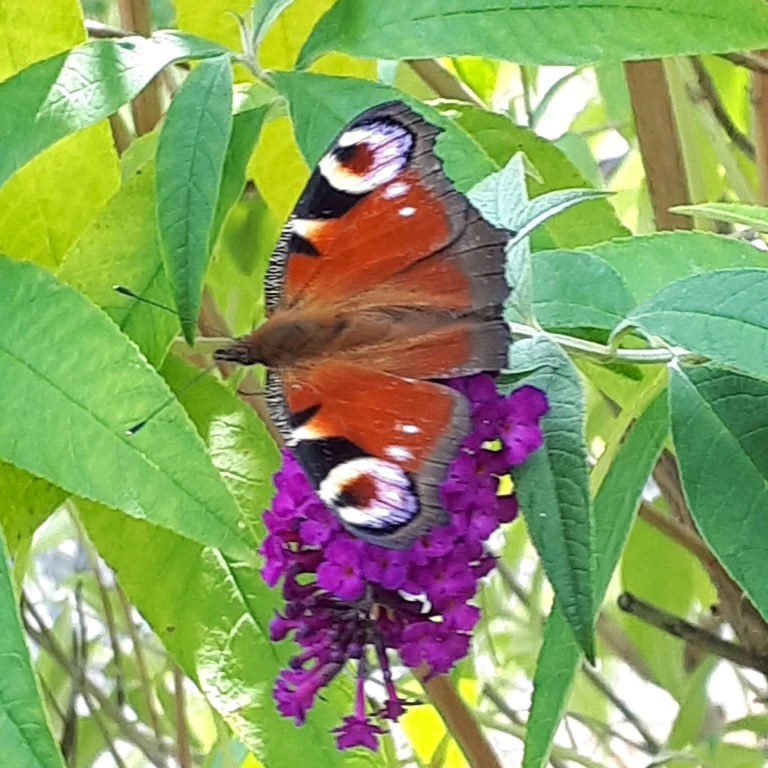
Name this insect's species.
Aglais io
